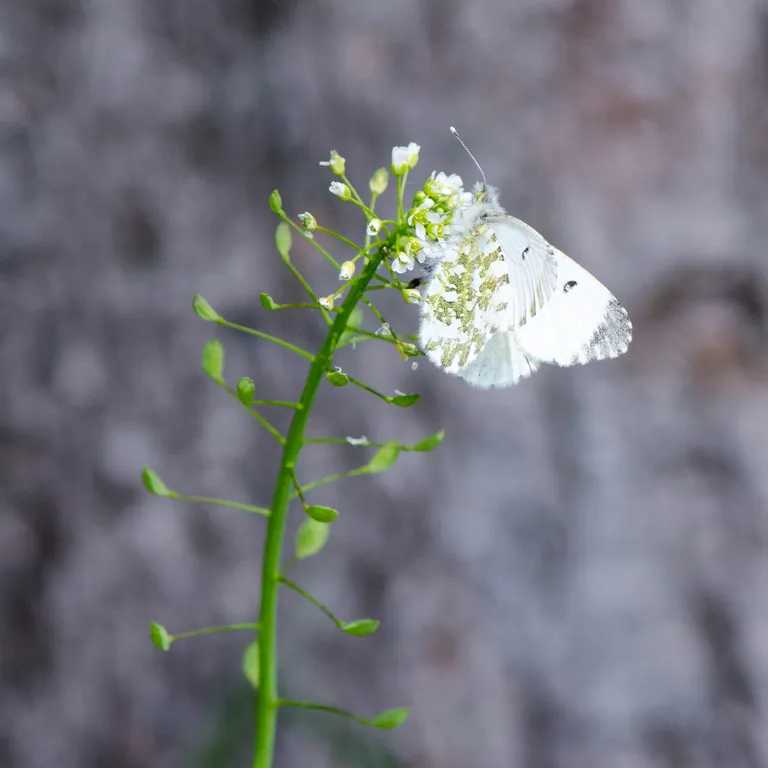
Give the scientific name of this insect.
Anthocharis cardamines
